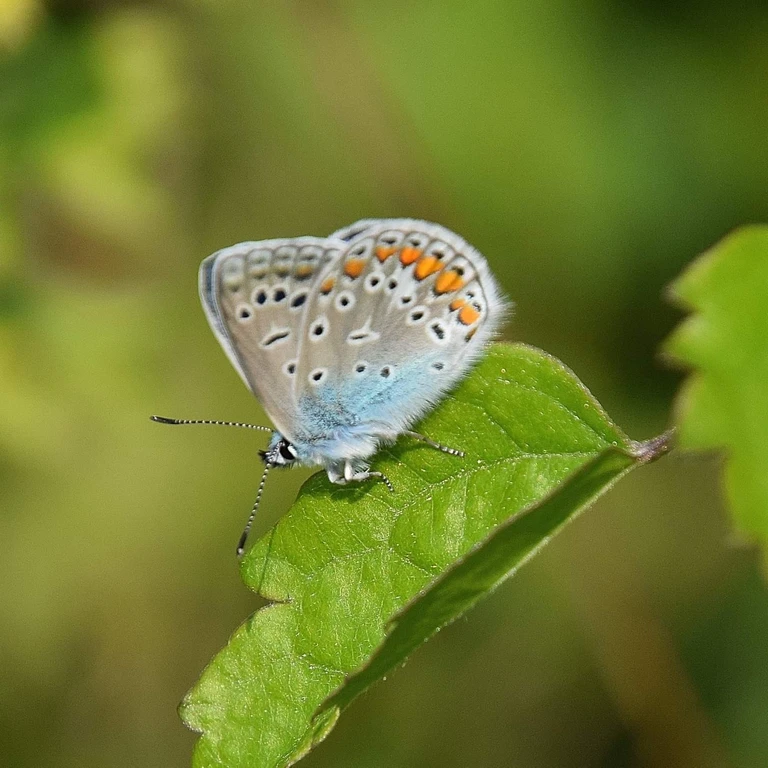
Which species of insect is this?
Polyommatus icarus
